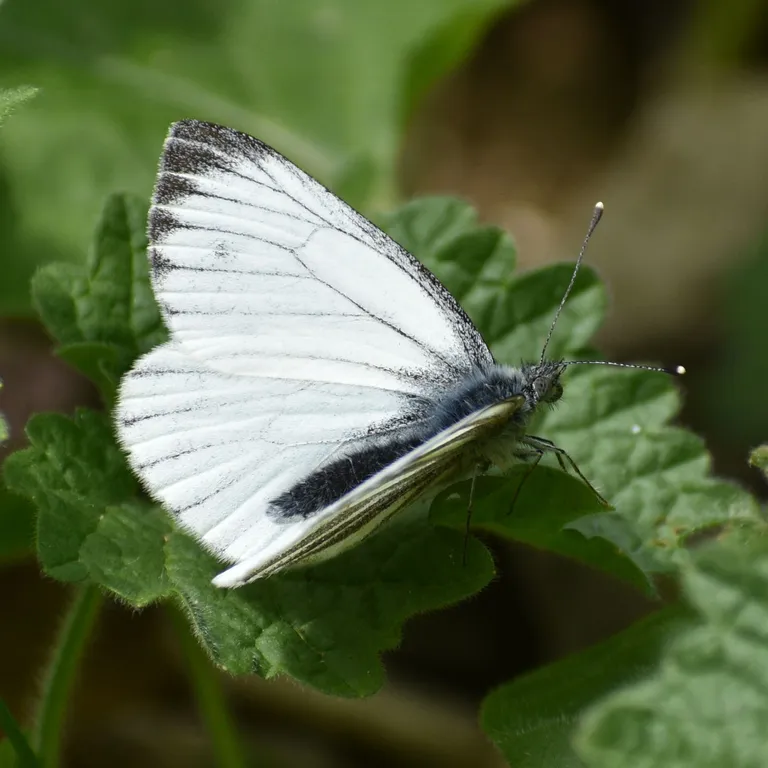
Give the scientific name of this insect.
Pieris napi
